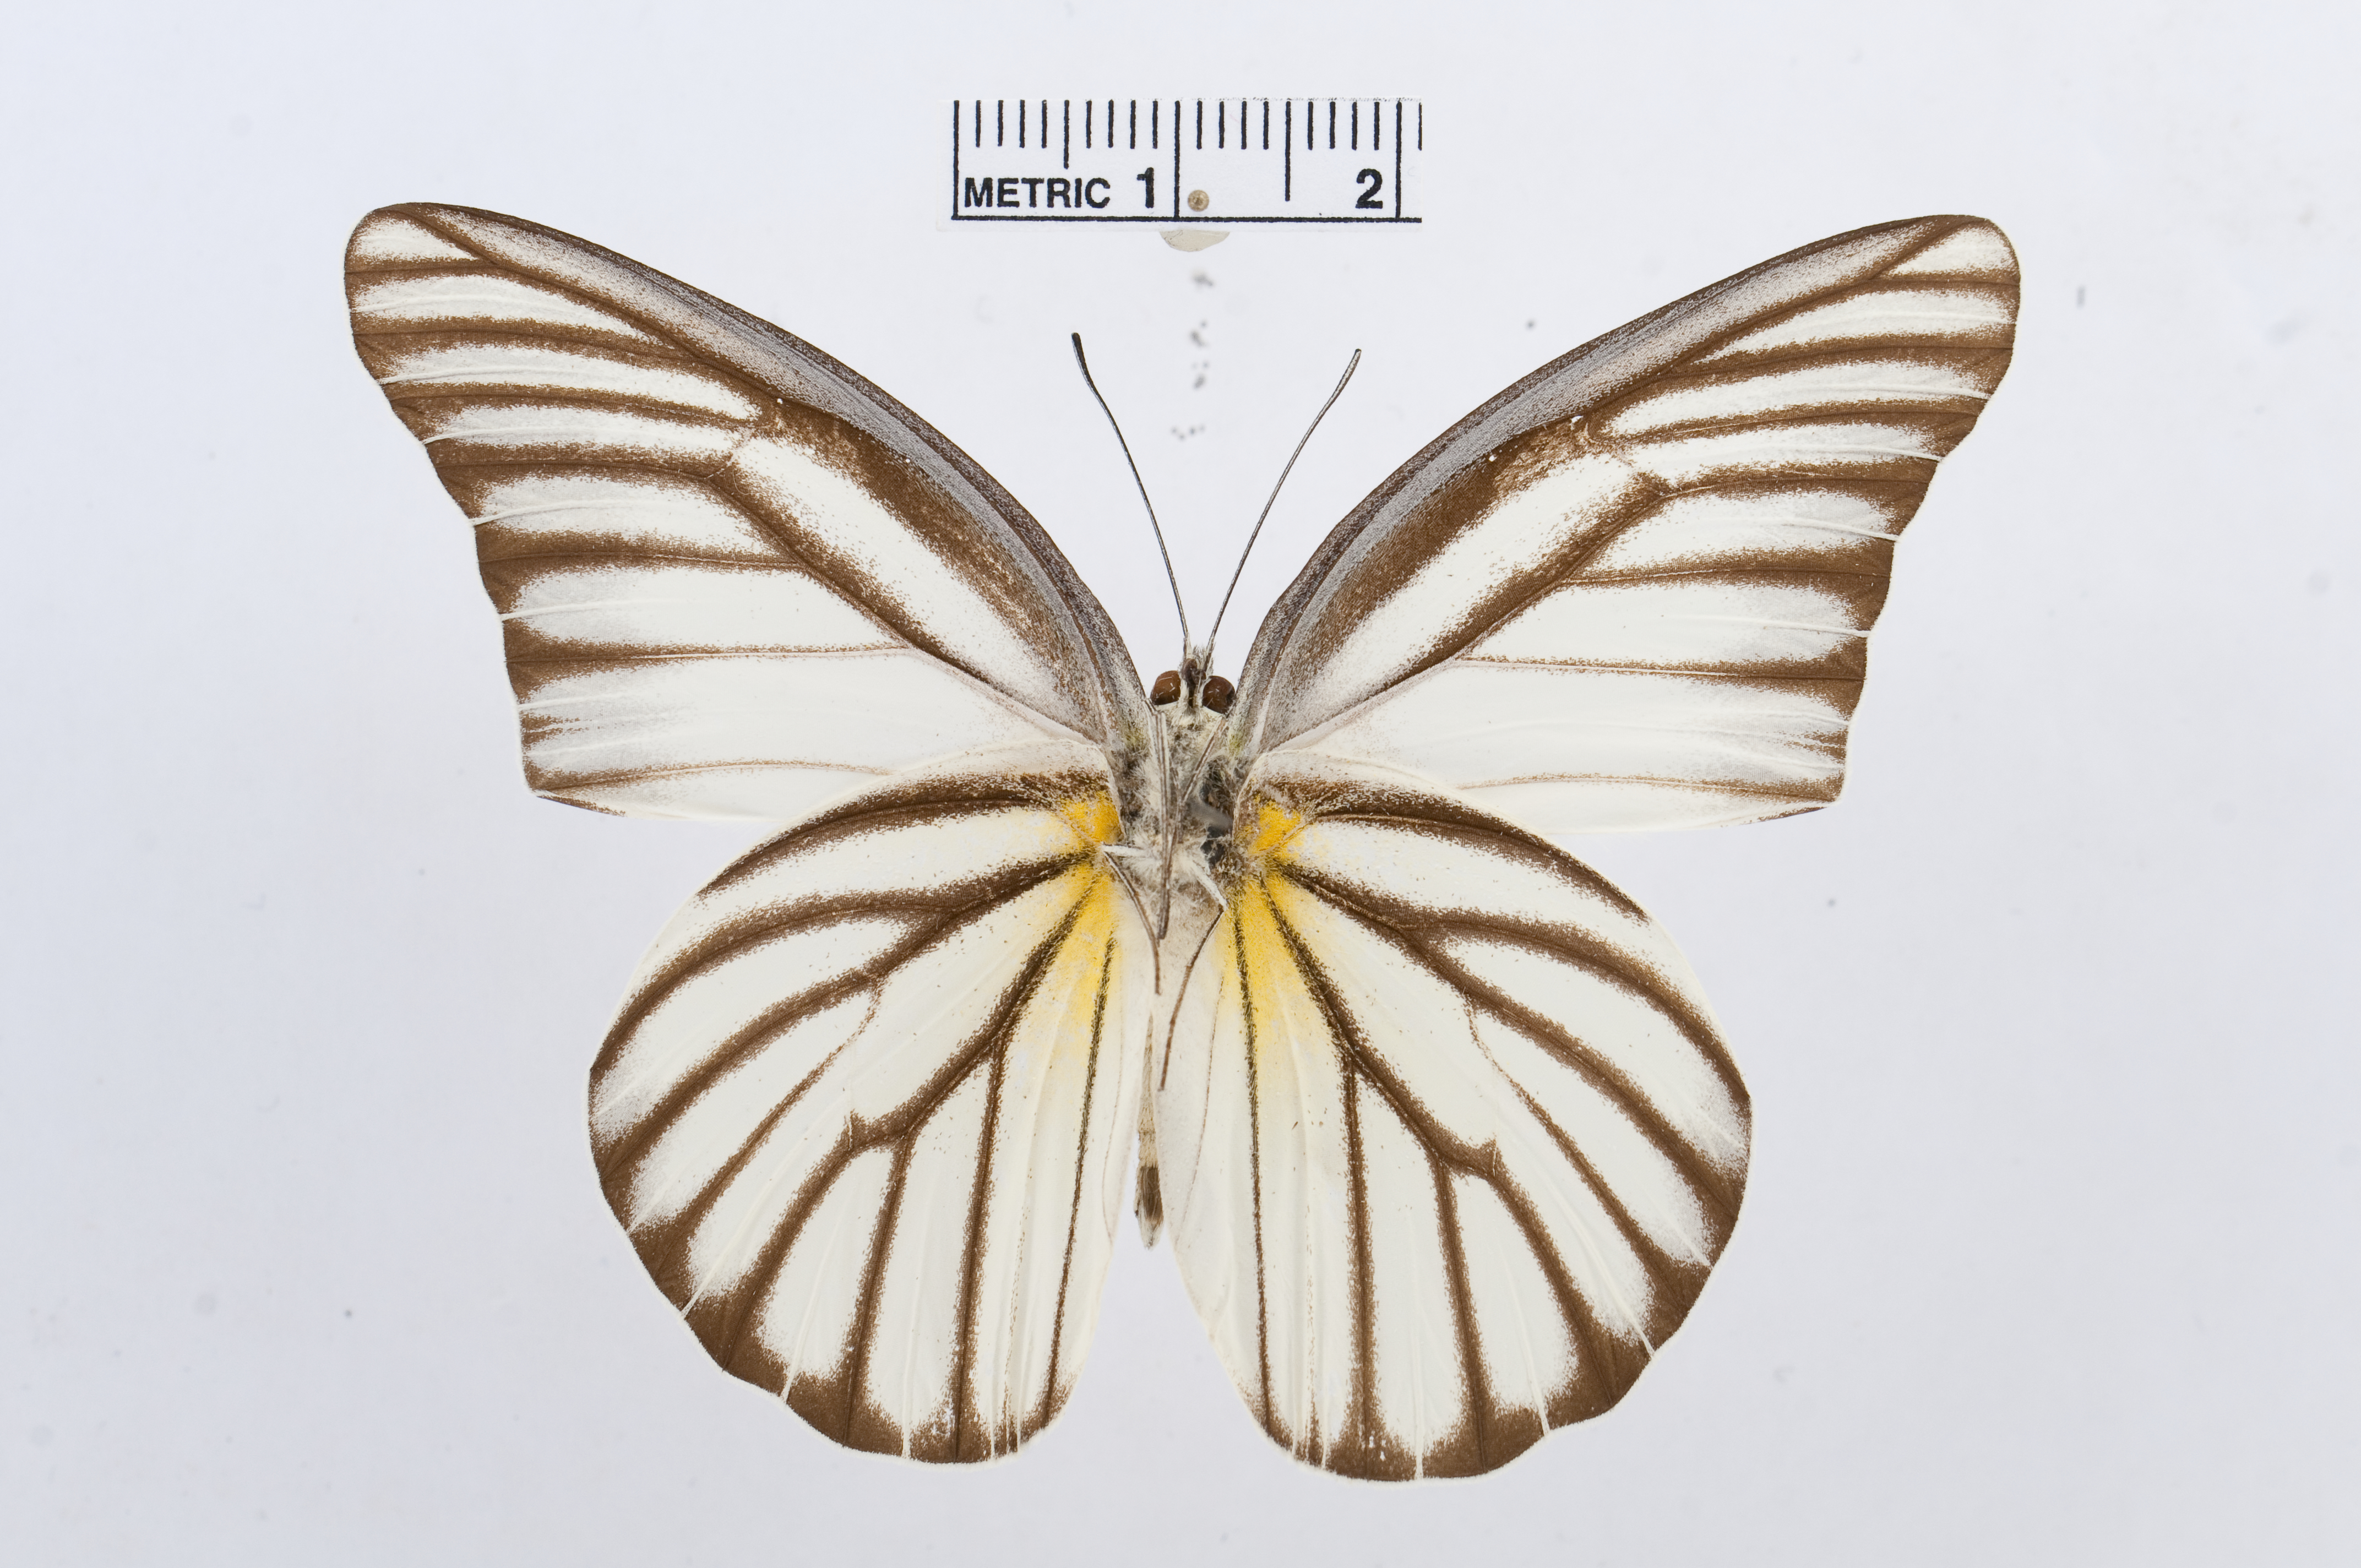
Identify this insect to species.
Appias hombroni
